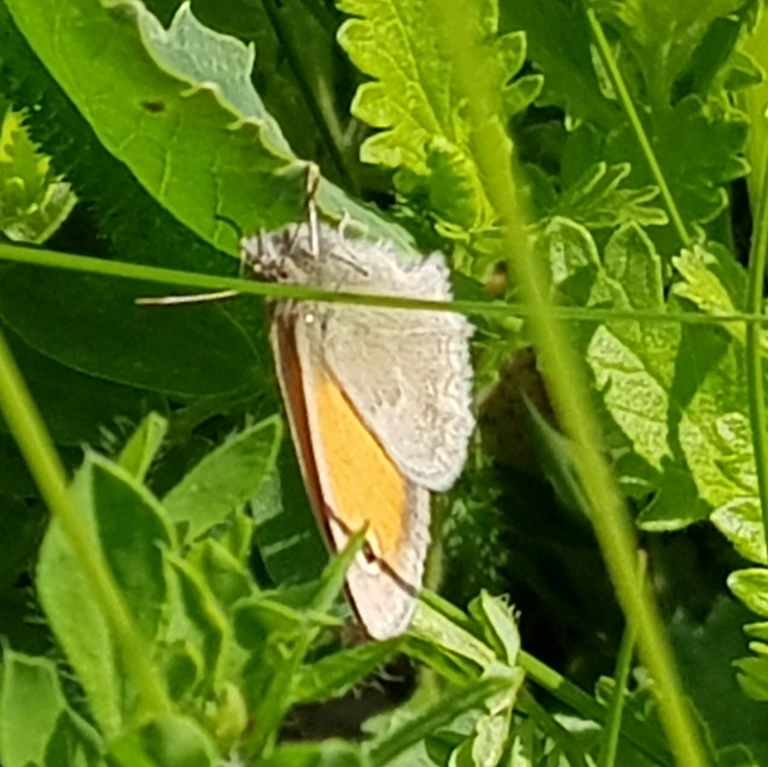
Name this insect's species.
Coenonympha pamphilus
